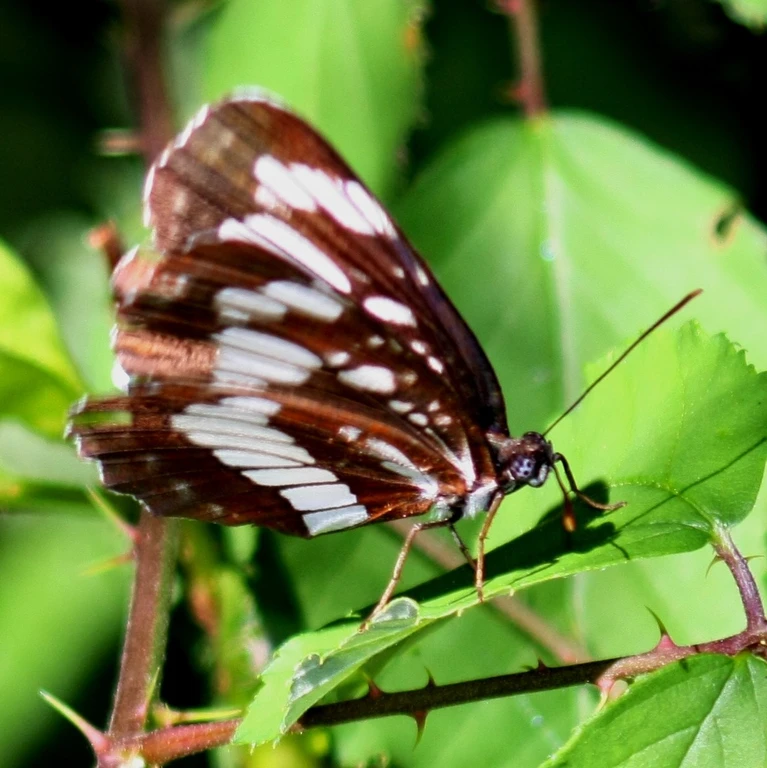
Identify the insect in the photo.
Neptis rivularis
